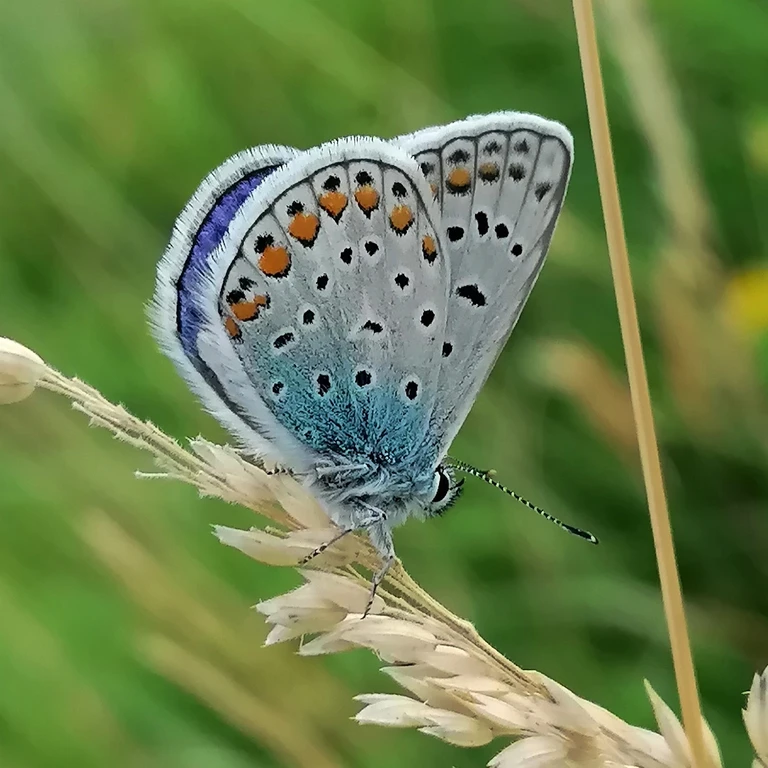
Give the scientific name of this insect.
Polyommatus icarus
